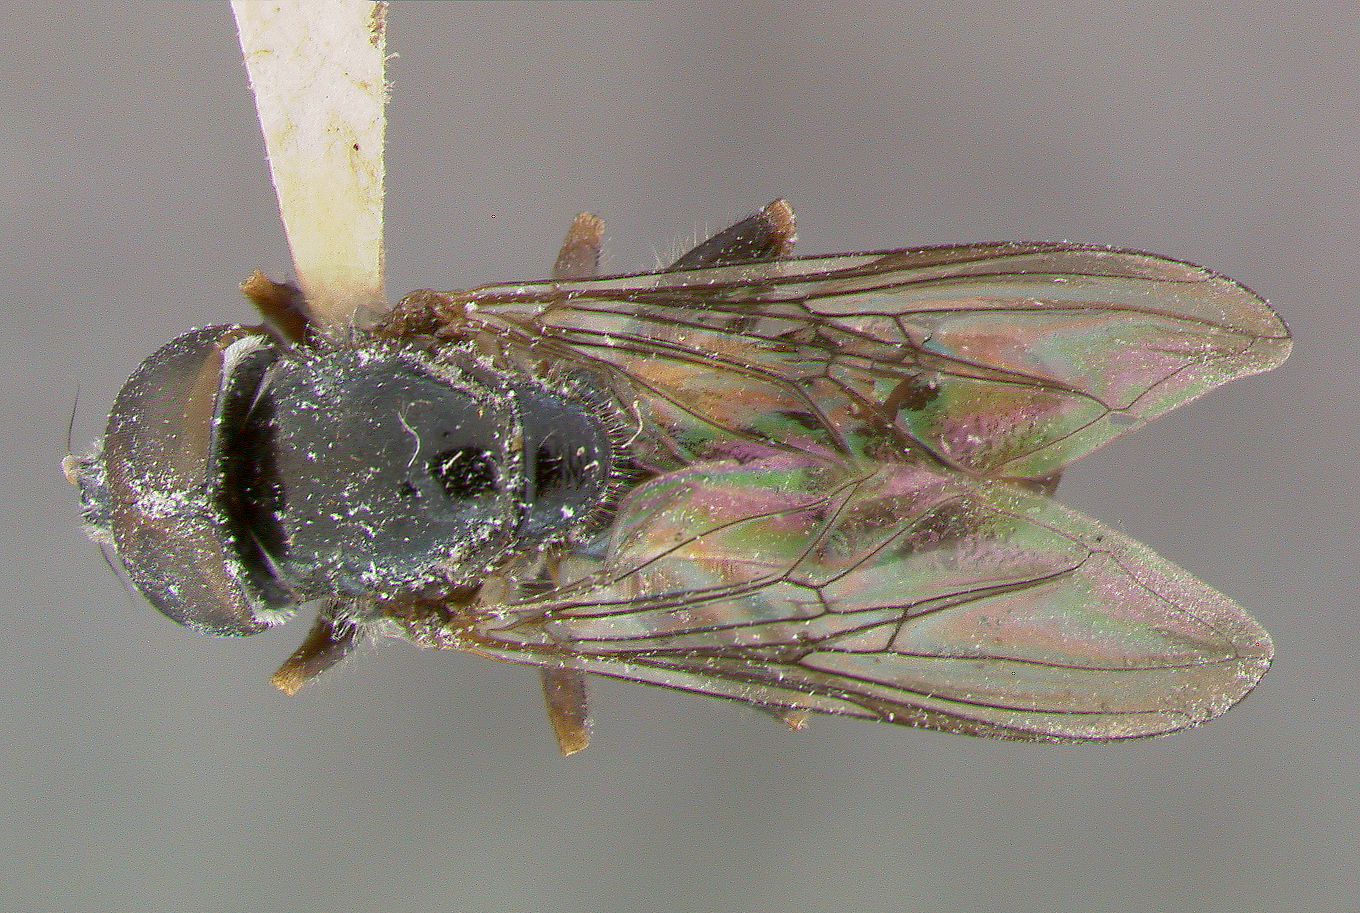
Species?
Xanthandrus setifemoratus
